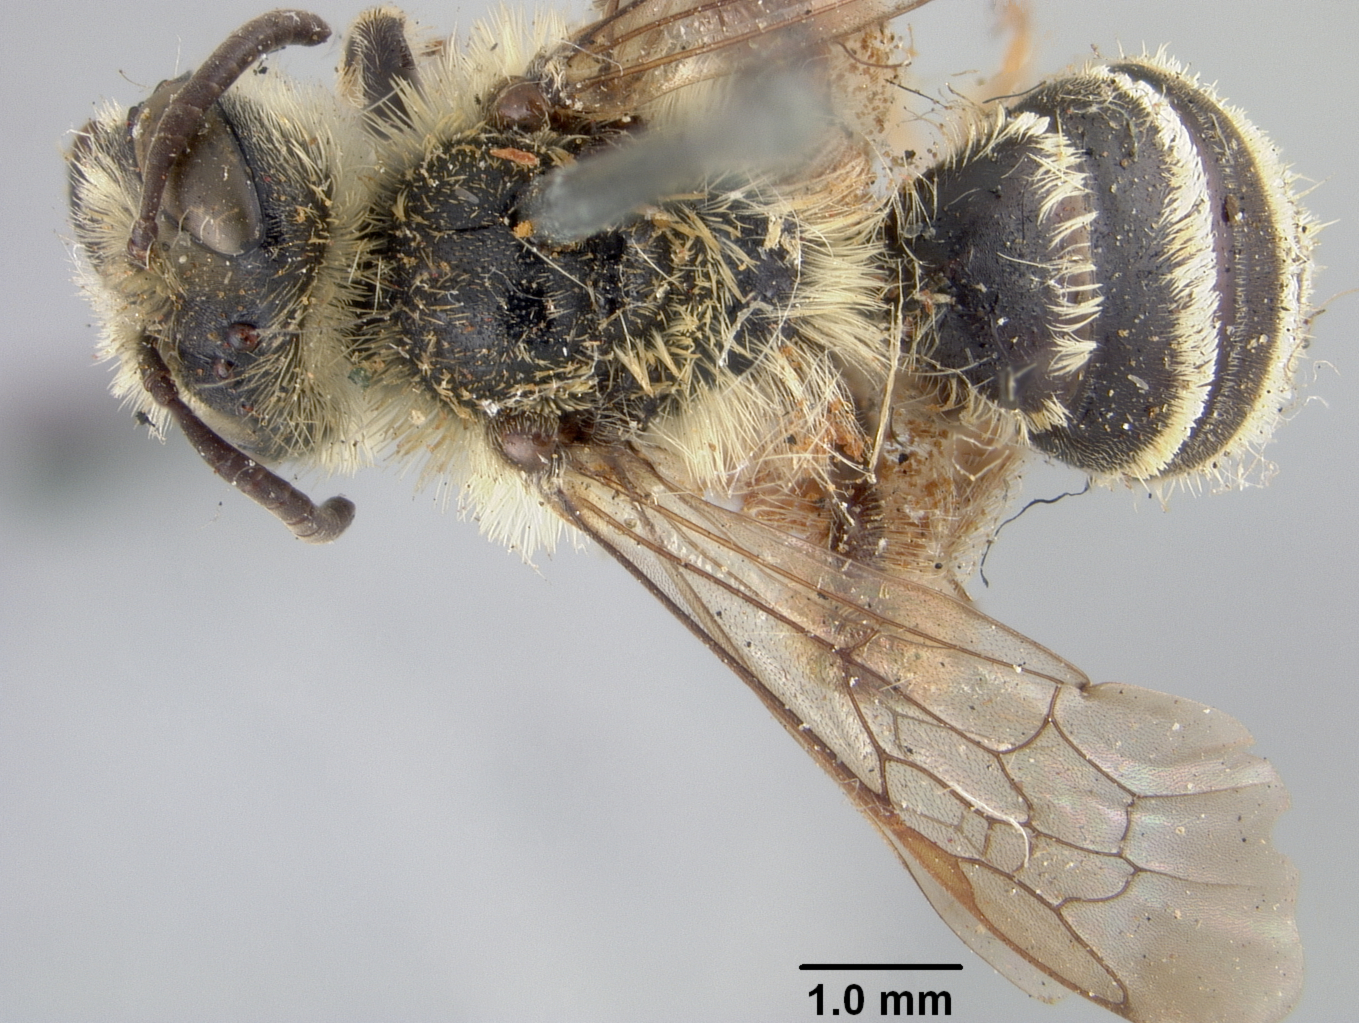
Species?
Andrena scutellinitens
